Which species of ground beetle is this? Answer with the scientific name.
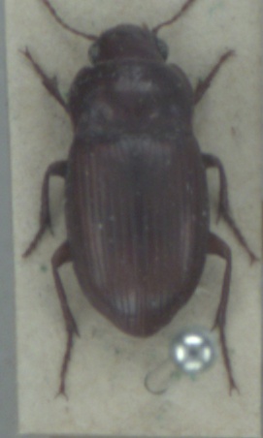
Amara fulva
